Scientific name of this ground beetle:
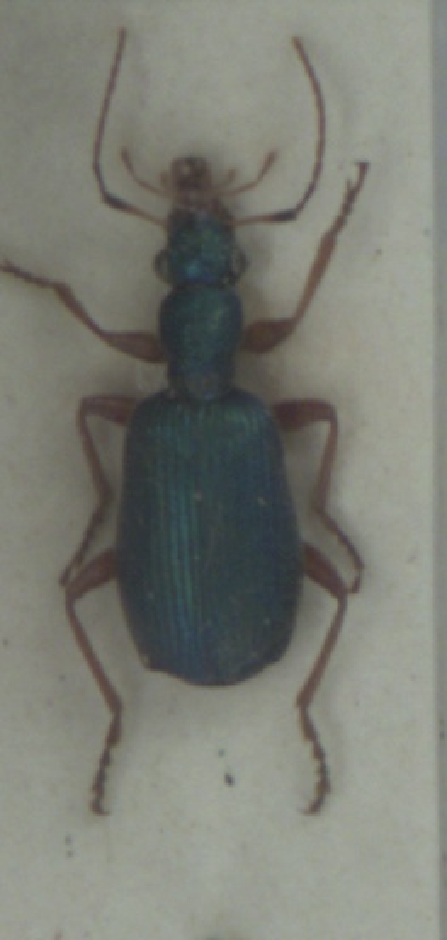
Drypta dentata
